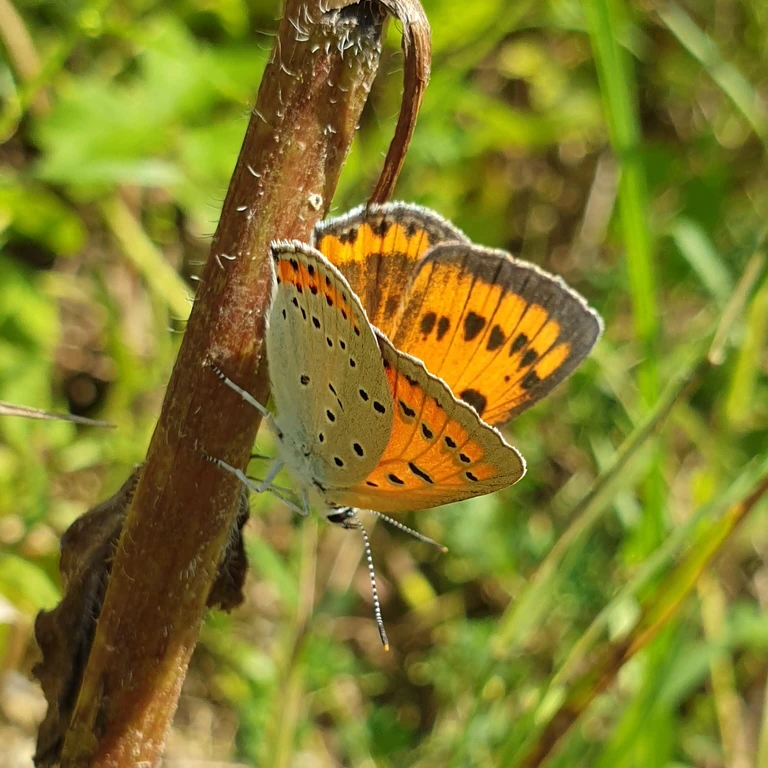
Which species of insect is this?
Lycaena dispar
